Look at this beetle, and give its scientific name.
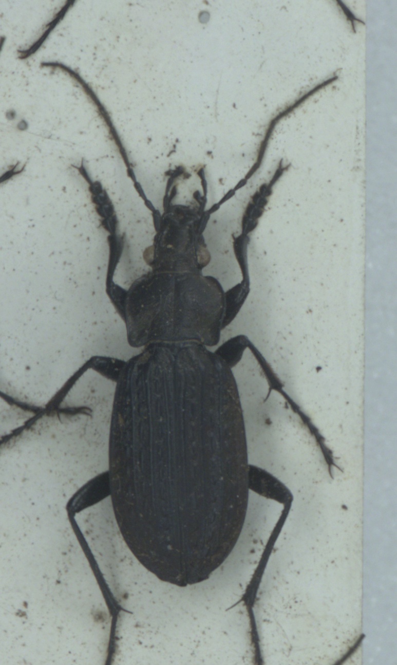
Carabus granulatus
